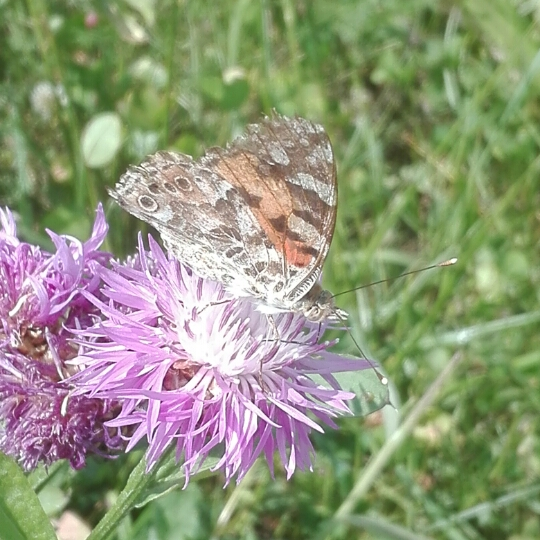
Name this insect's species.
Vanessa cardui
